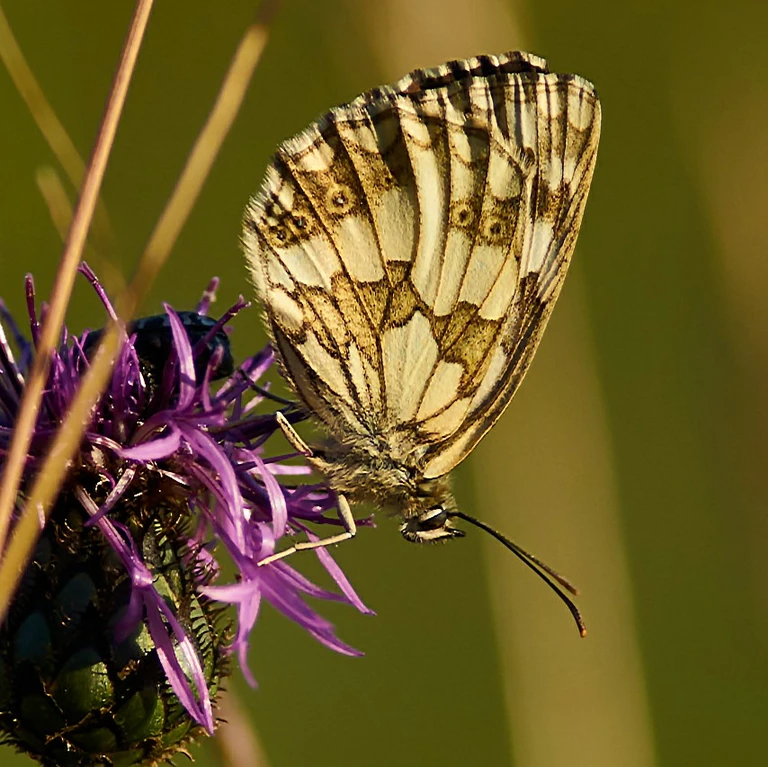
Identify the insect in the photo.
Melanargia galathea
